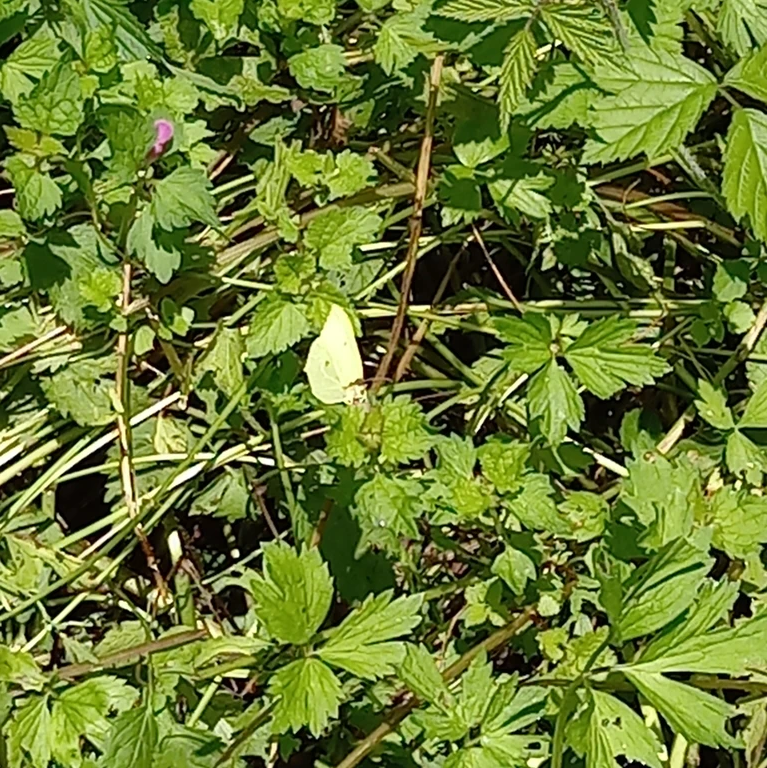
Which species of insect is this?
Gonepteryx rhamni
